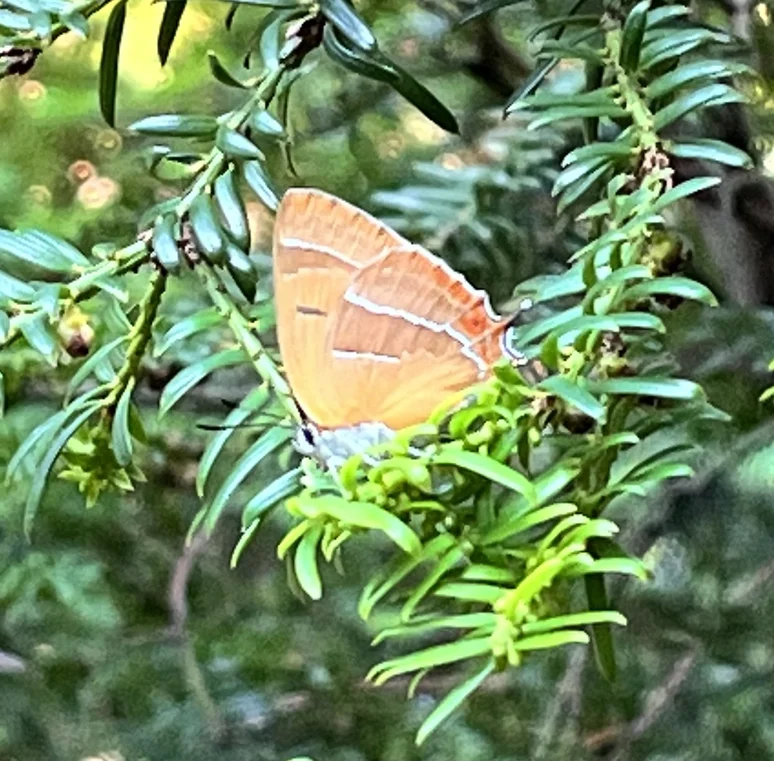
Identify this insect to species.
Thecla betulae
